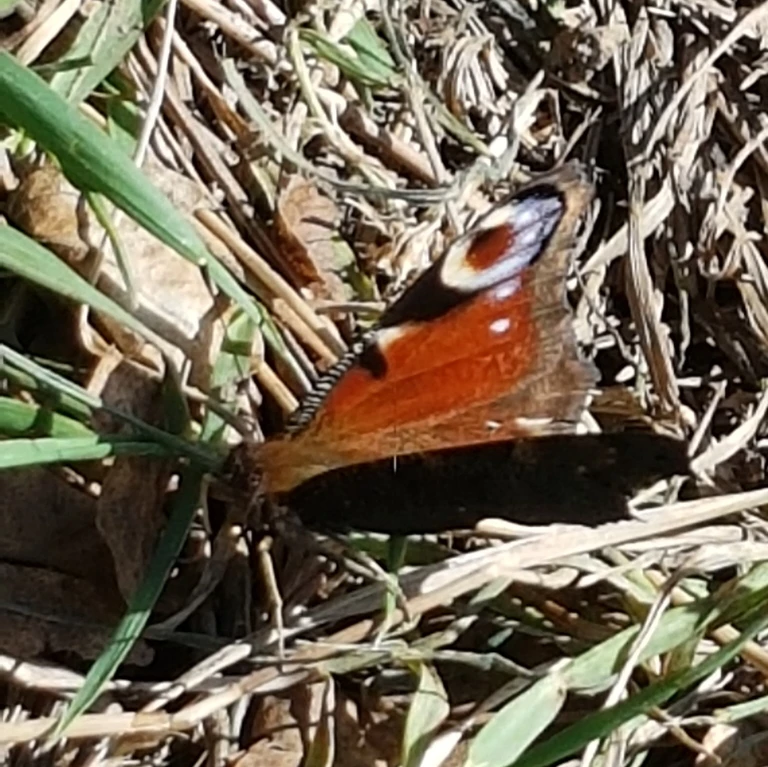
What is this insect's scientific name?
Aglais io
